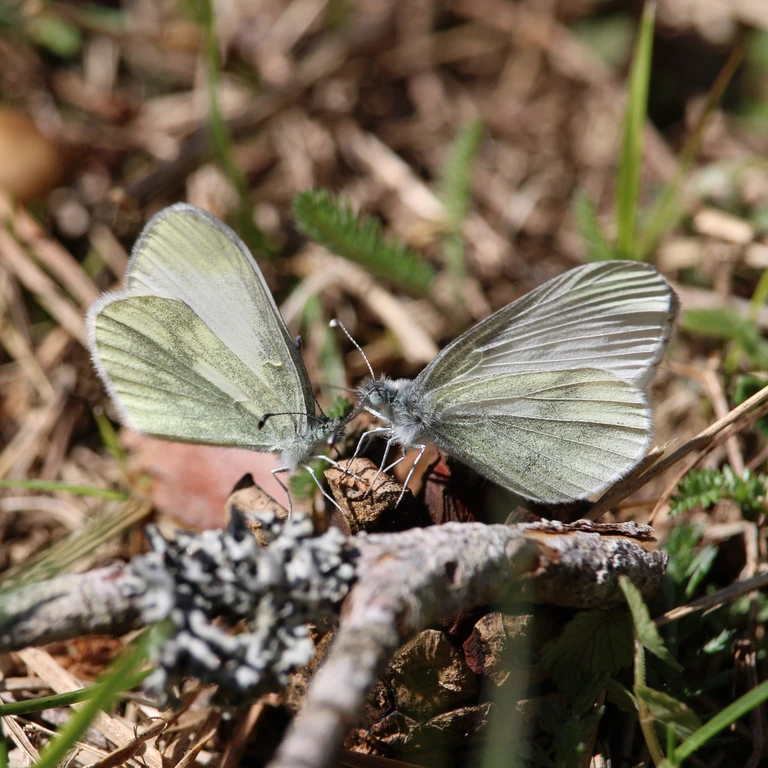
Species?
Leptidea sinapis/juvernica
